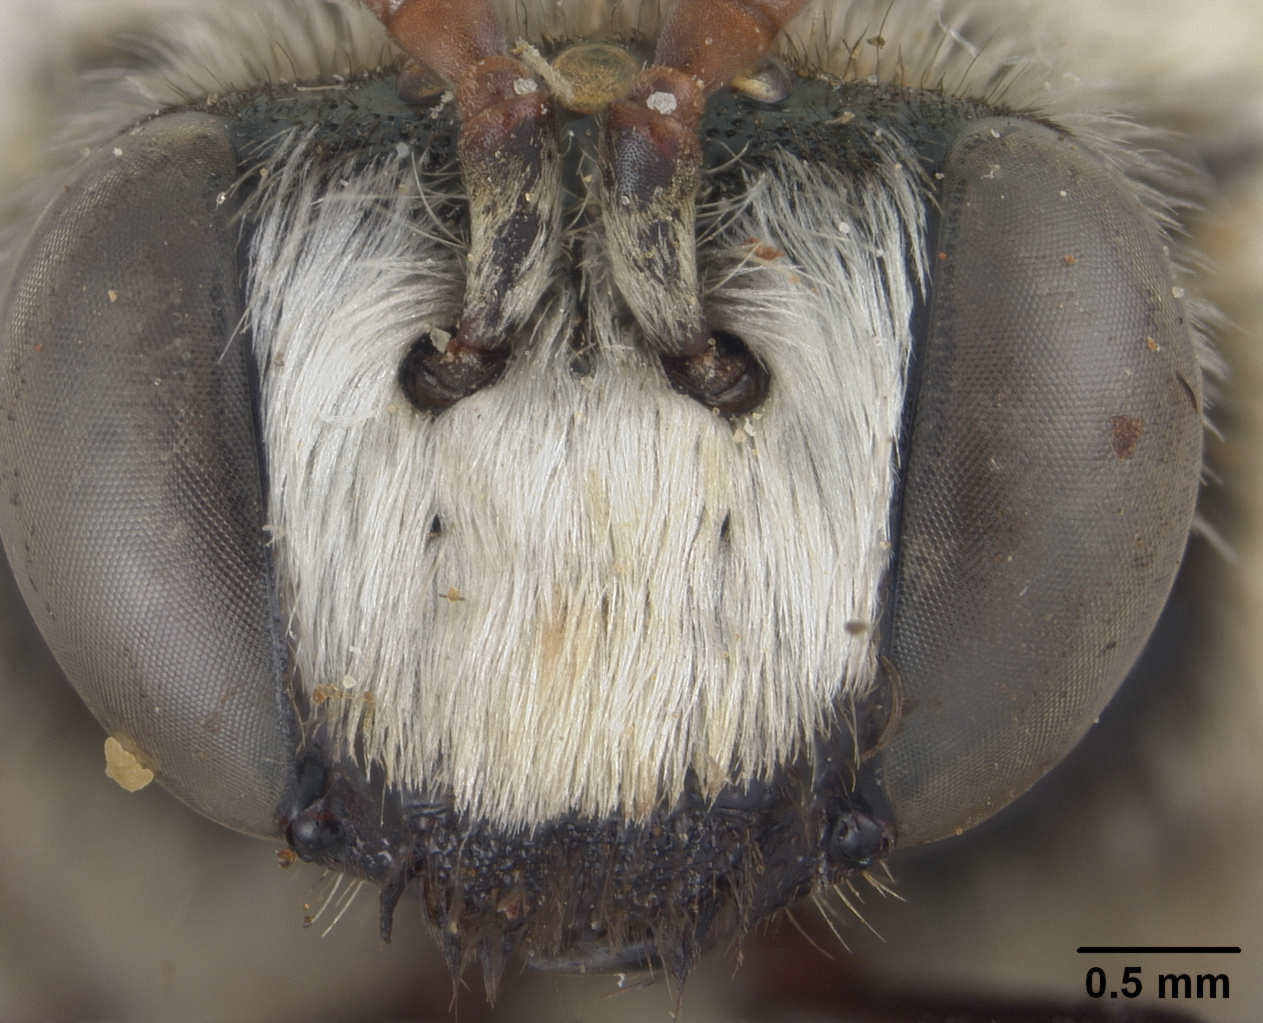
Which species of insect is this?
Ericrocis arizonensis
